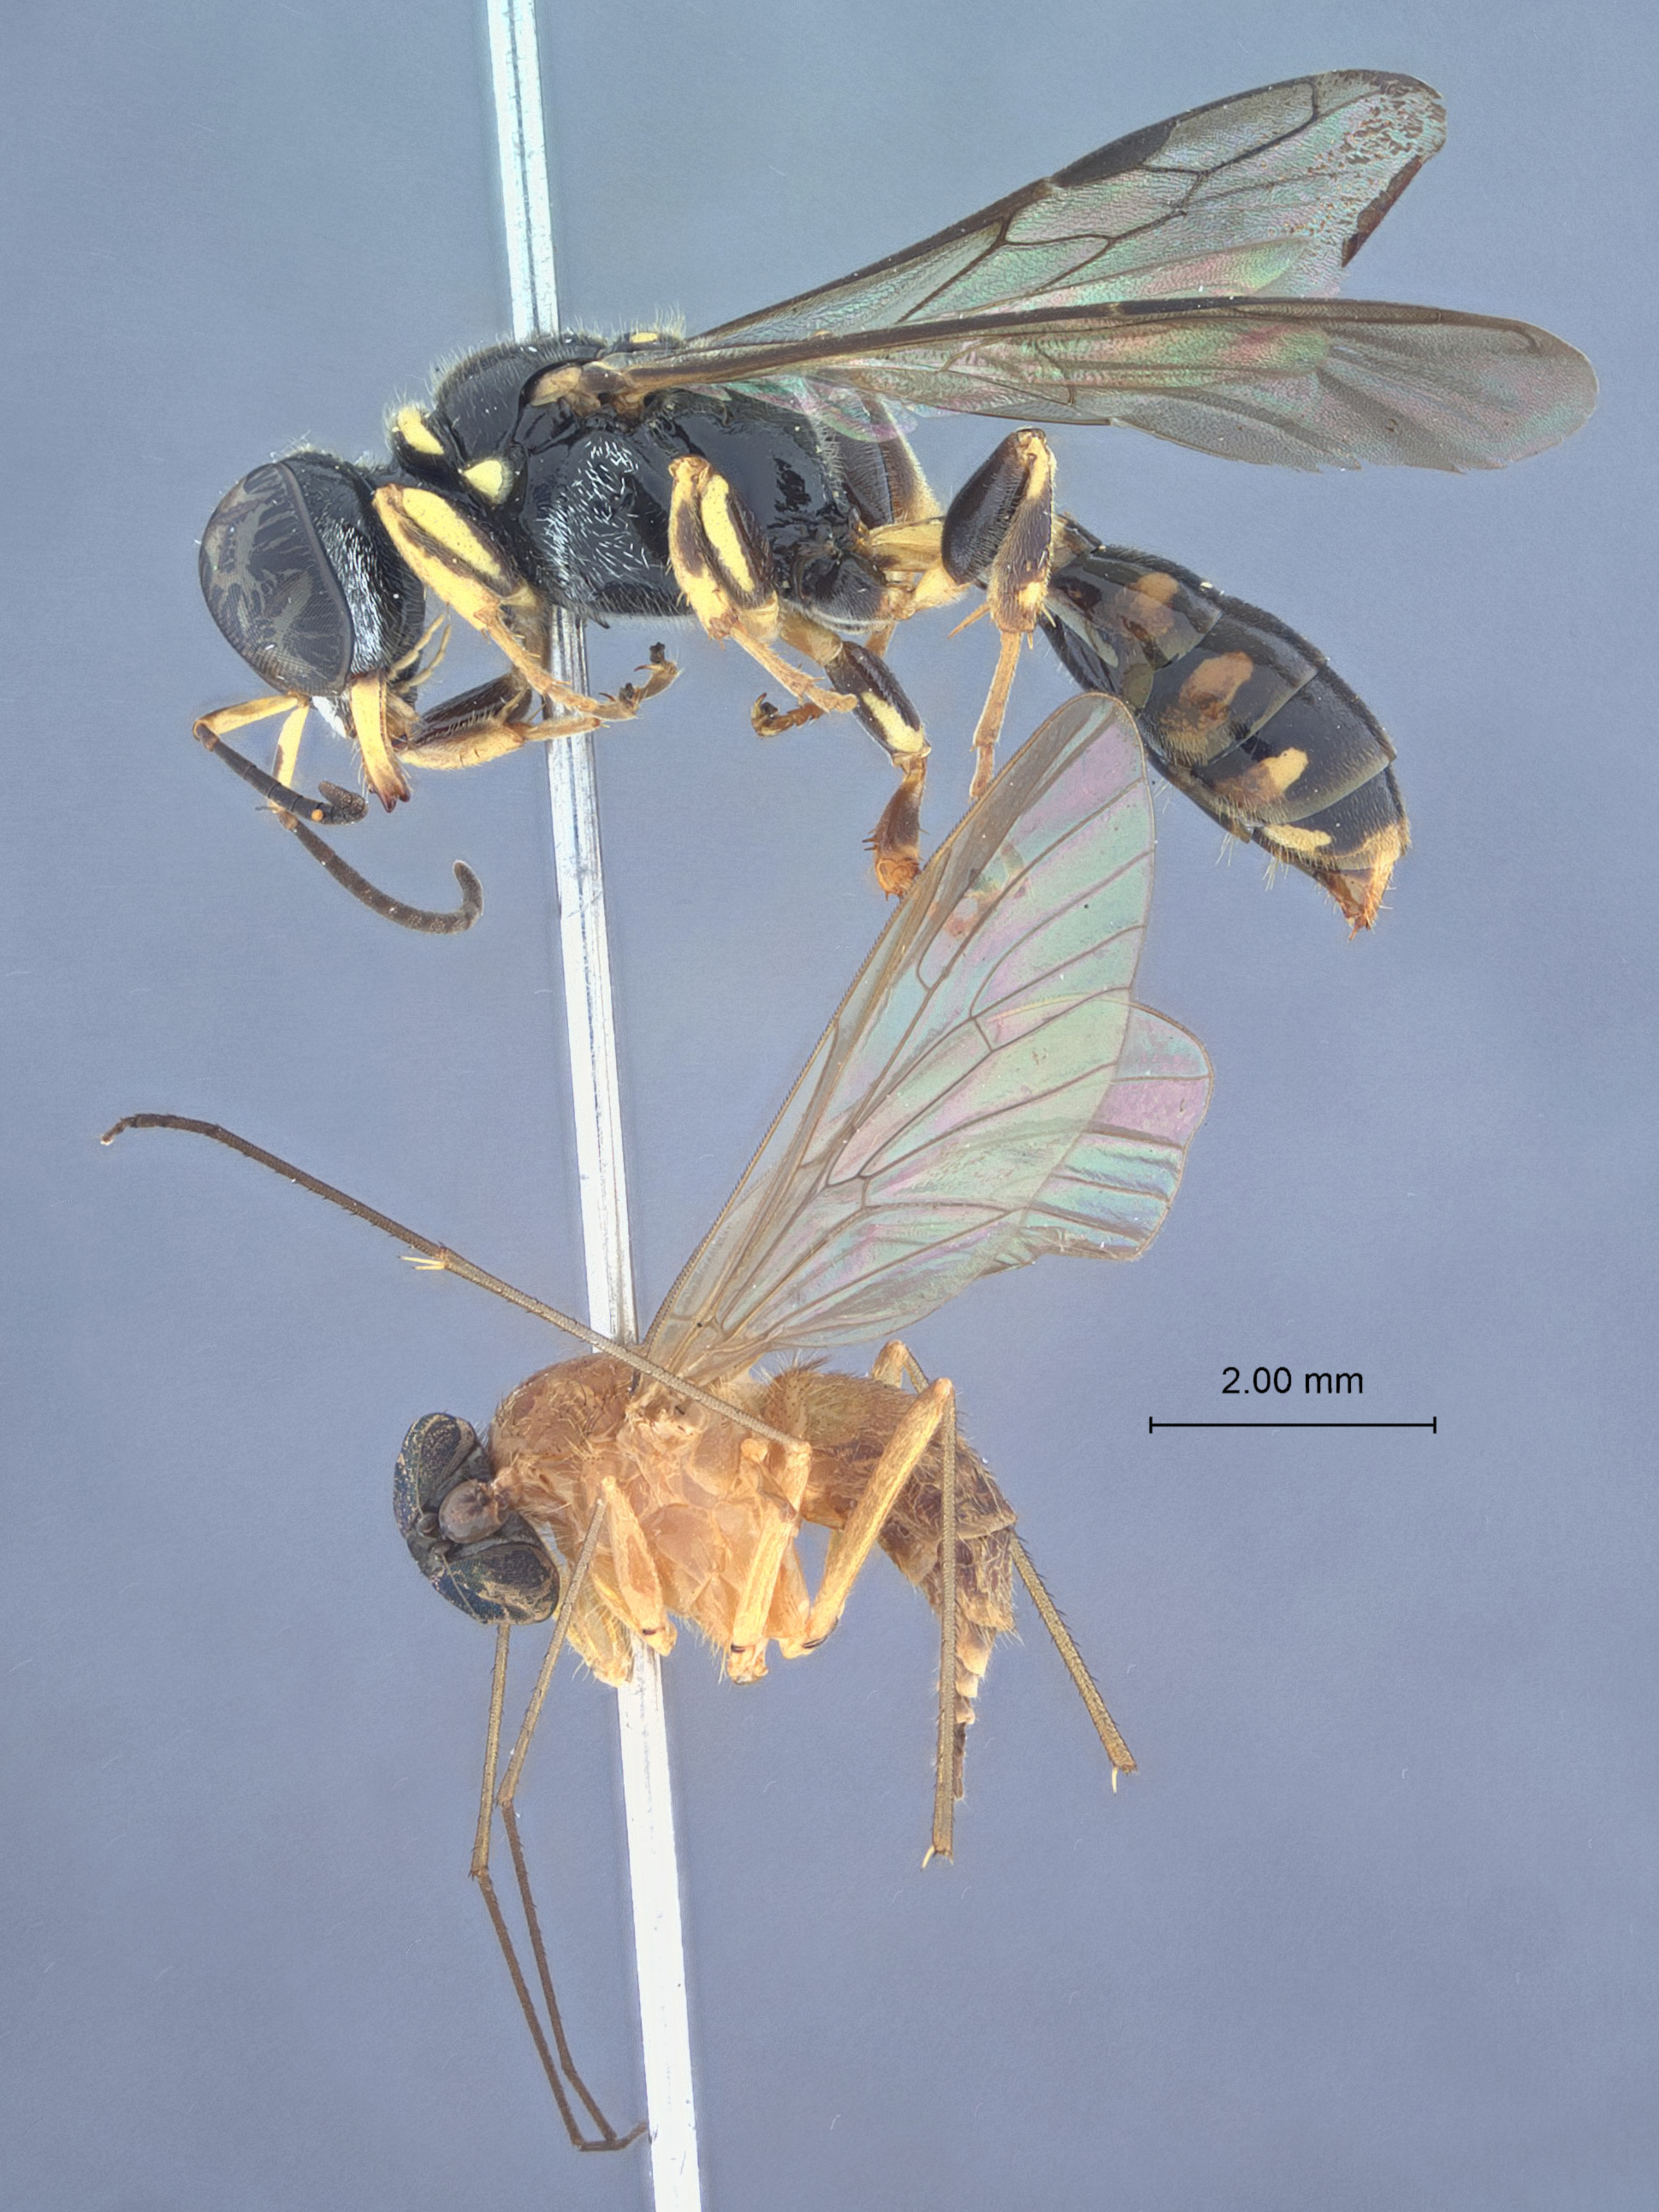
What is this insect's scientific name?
Crossocerus flavopictus
